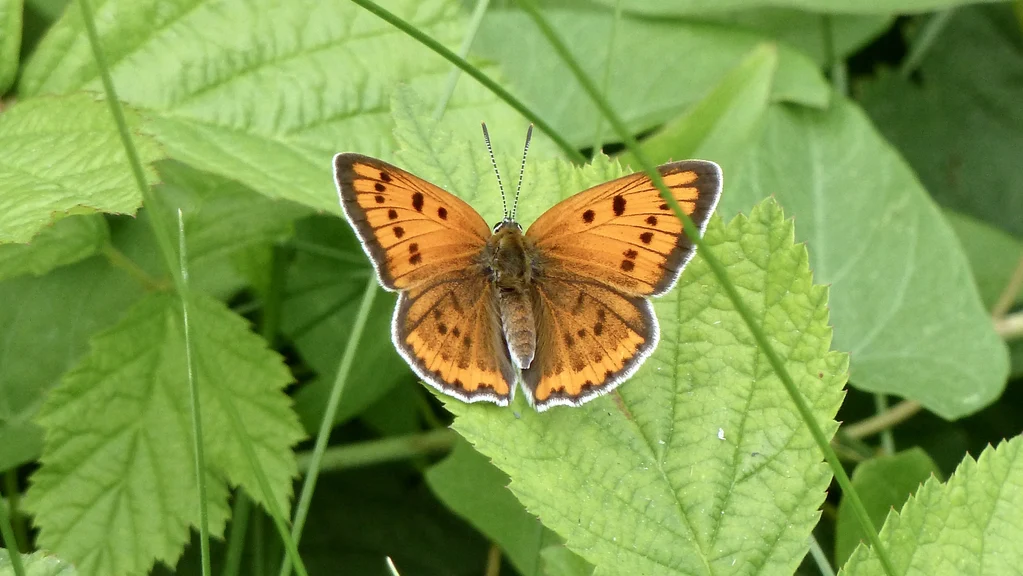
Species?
Lycaena dispar
